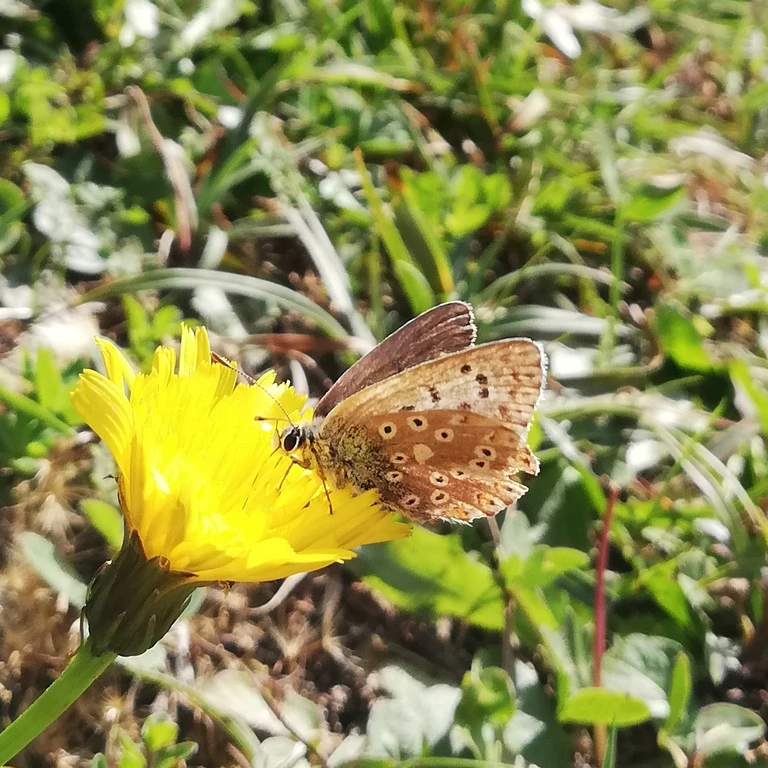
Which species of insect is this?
Lysandra coridon
